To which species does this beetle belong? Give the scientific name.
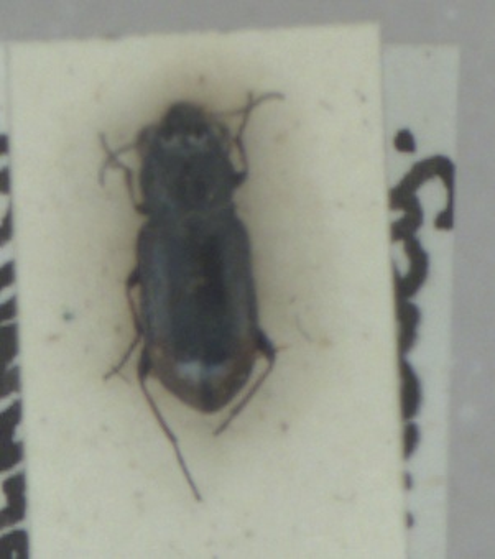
Notiophilus biguttatus
